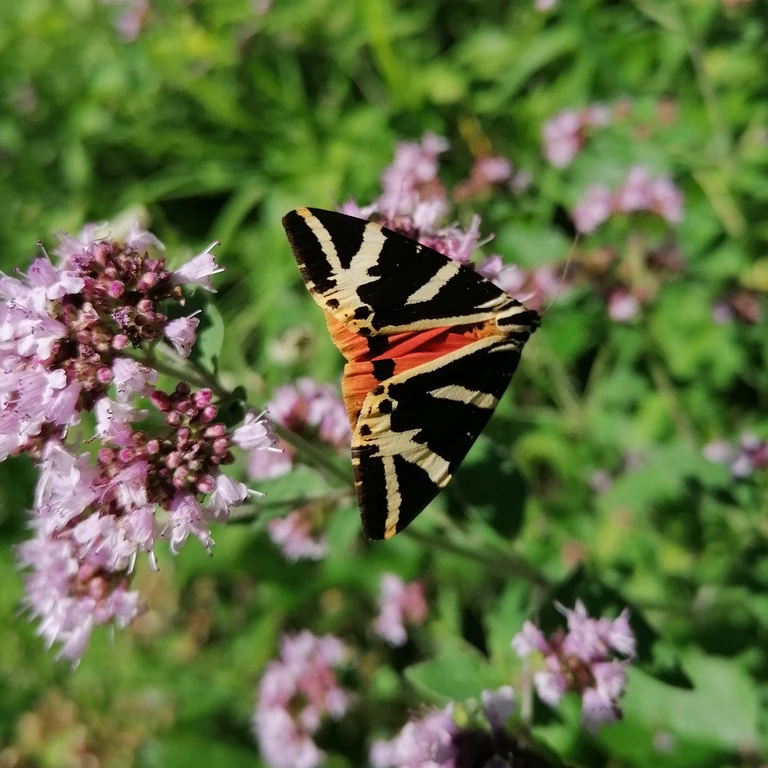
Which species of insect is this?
Euplagia quadripunctaria
